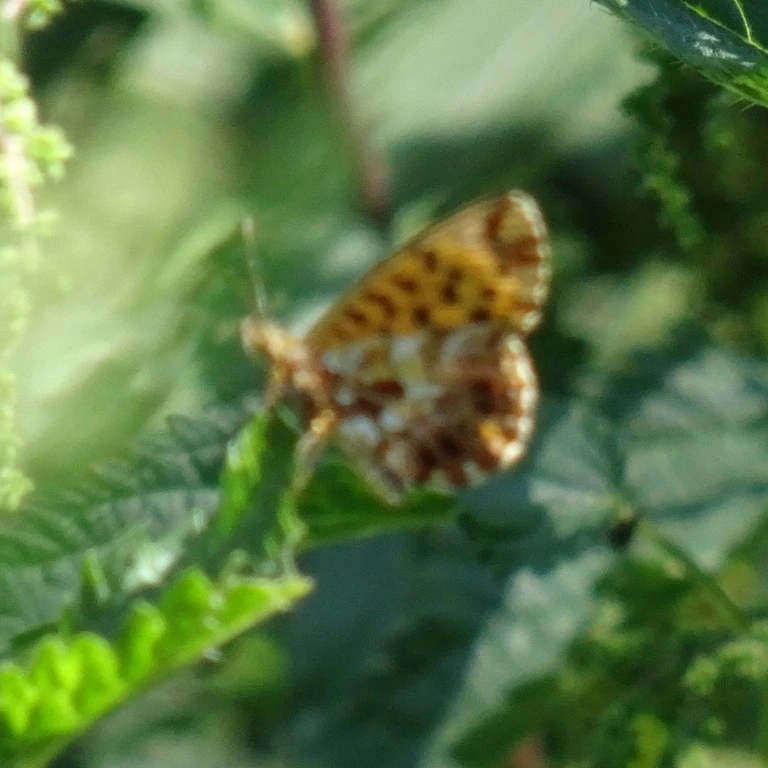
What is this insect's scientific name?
Boloria dia
